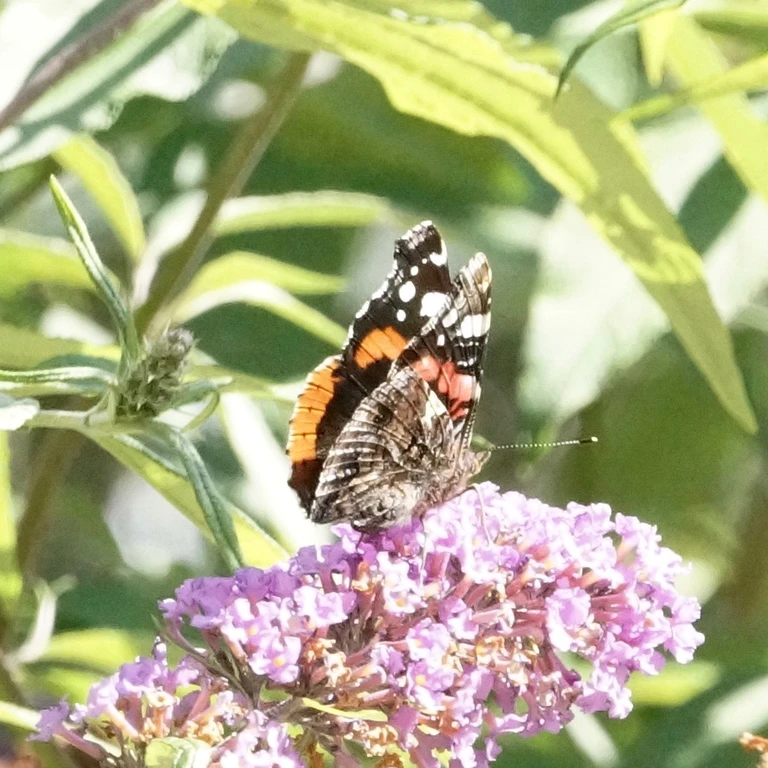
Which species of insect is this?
Vanessa atalanta
